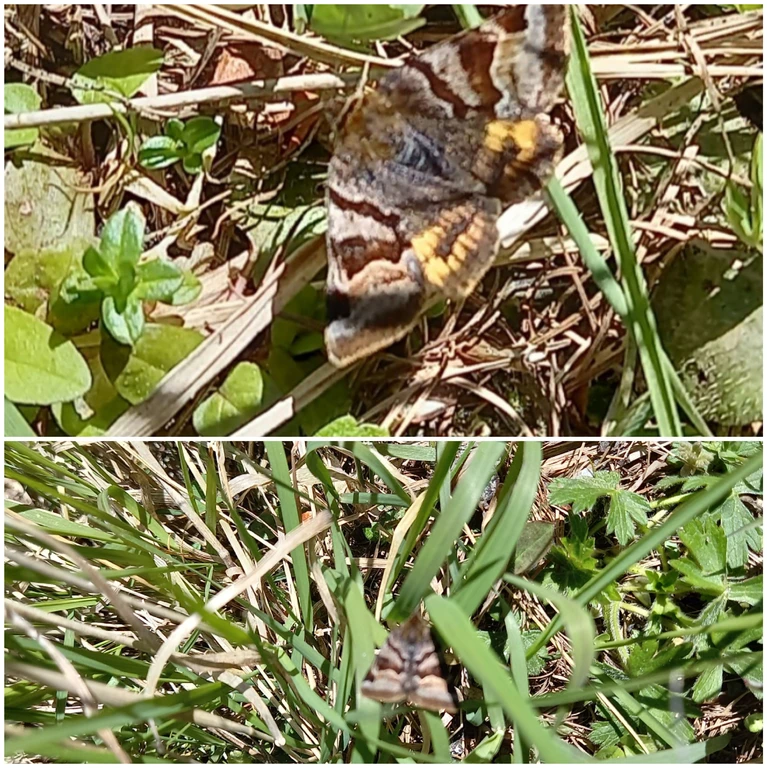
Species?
Euclidia glyphica
